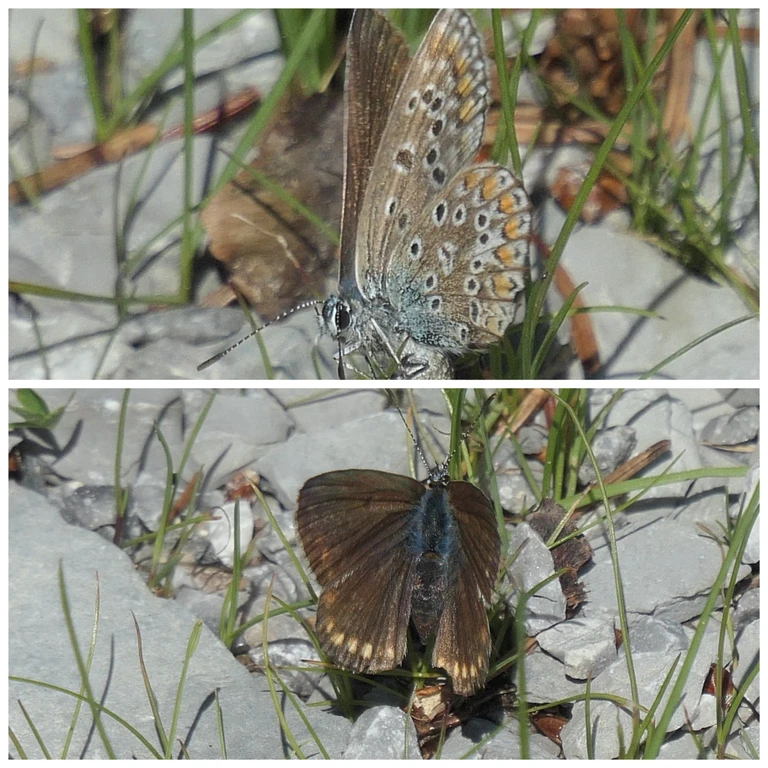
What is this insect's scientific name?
Polyommatus icarus
